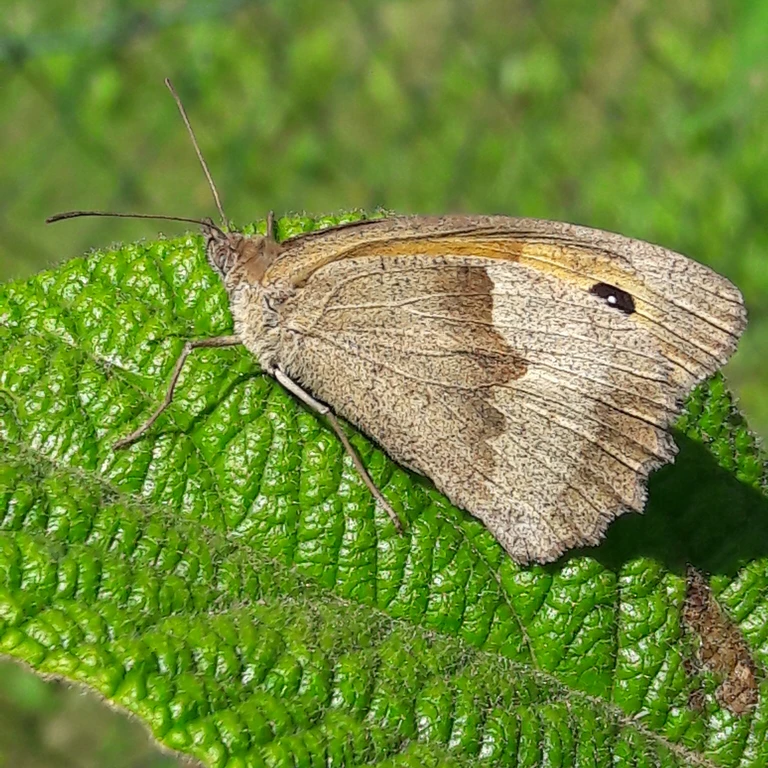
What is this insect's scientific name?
Maniola jurtina
